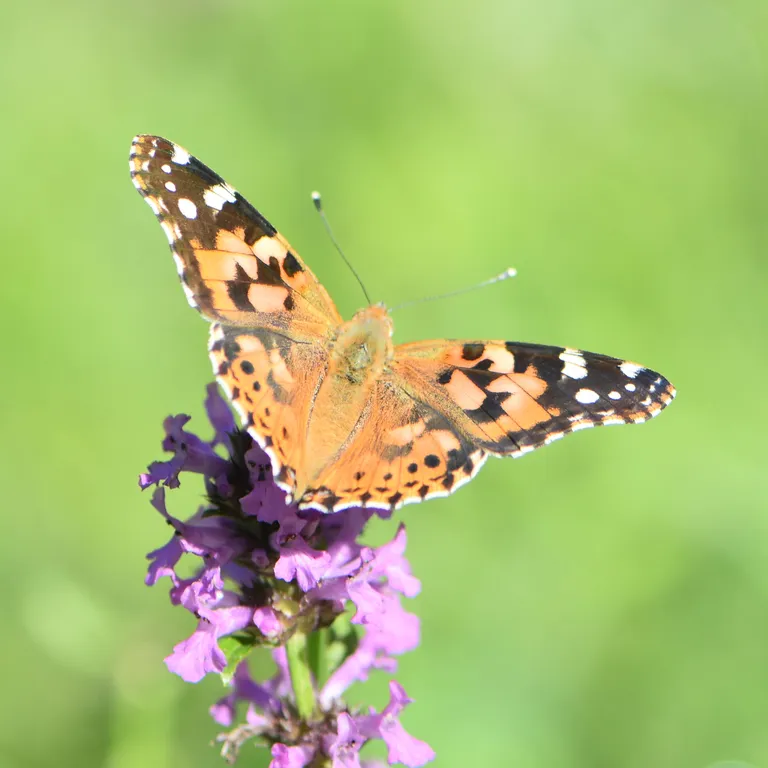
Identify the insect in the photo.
Vanessa cardui
